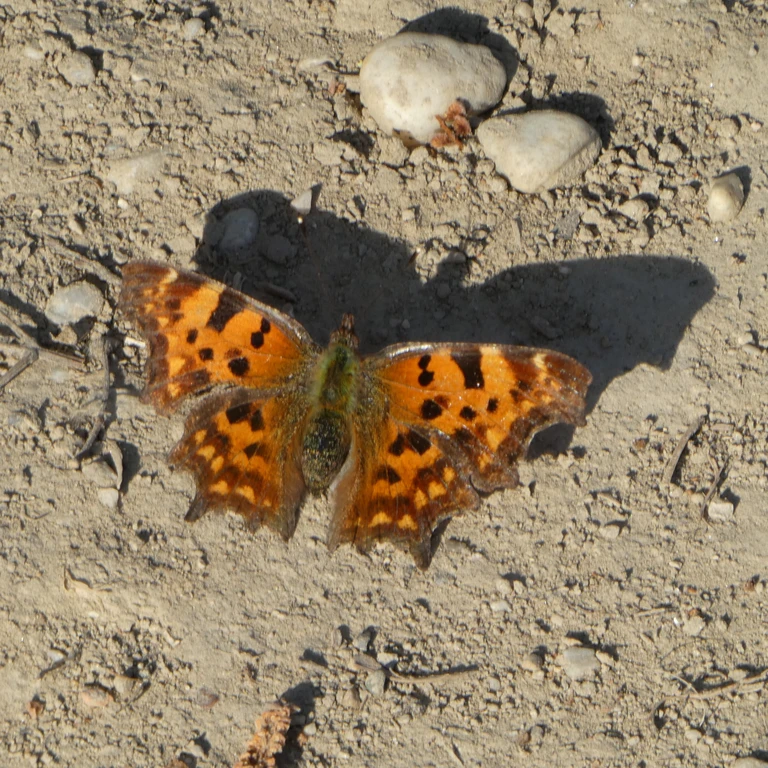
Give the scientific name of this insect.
Polygonia c-album
